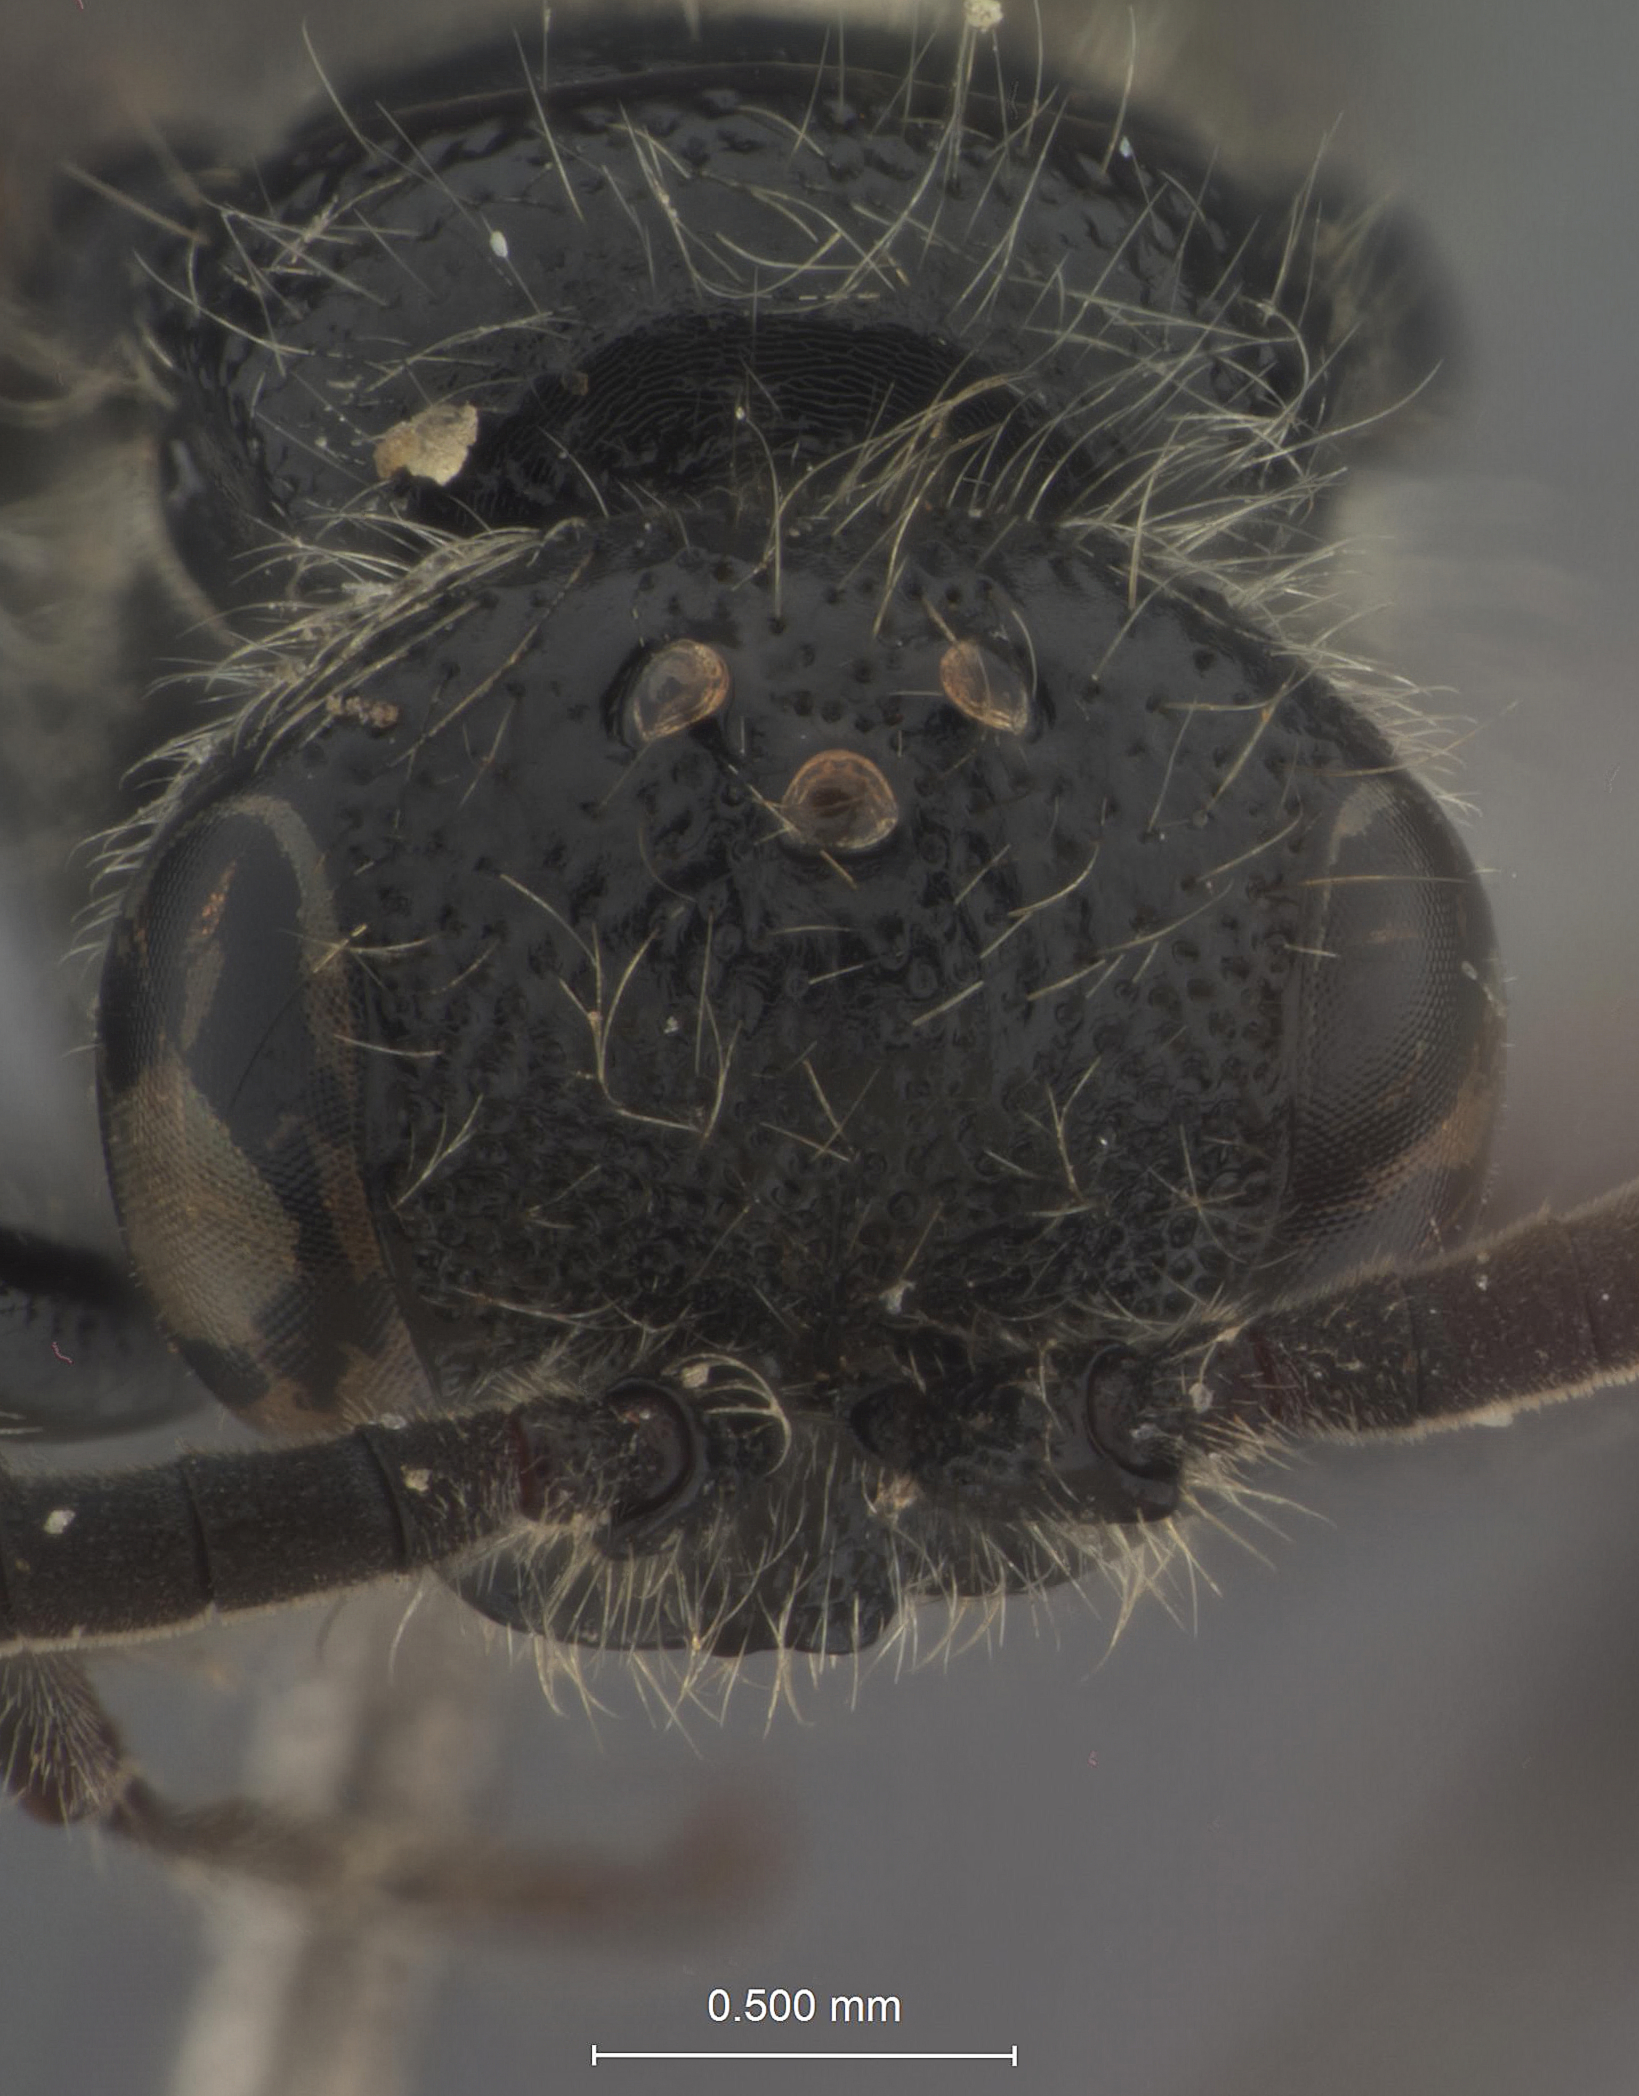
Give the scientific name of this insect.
Tiphia fletcheri
